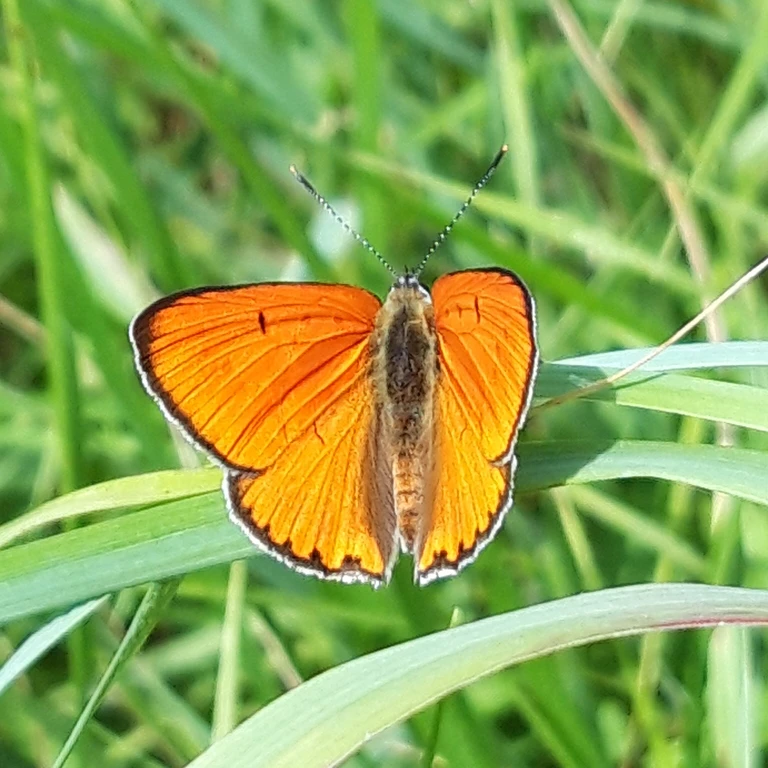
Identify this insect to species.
Lycaena dispar
